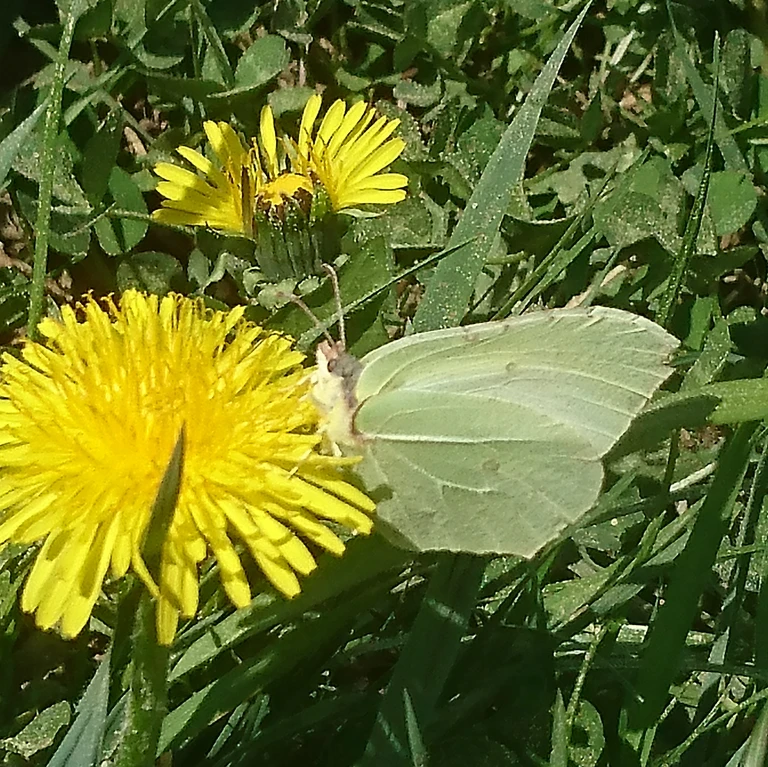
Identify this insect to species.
Gonepteryx rhamni
